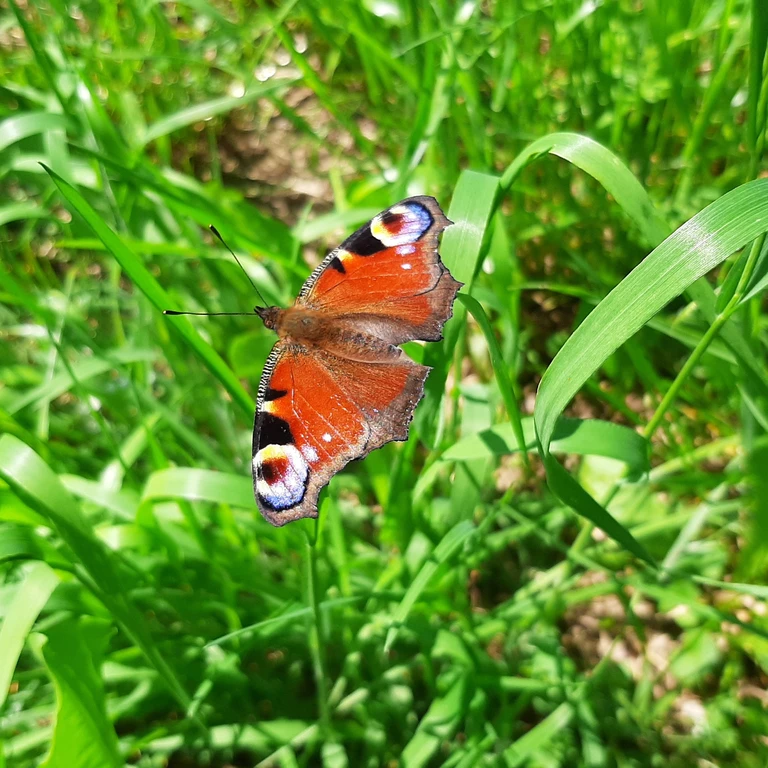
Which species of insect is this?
Aglais io
